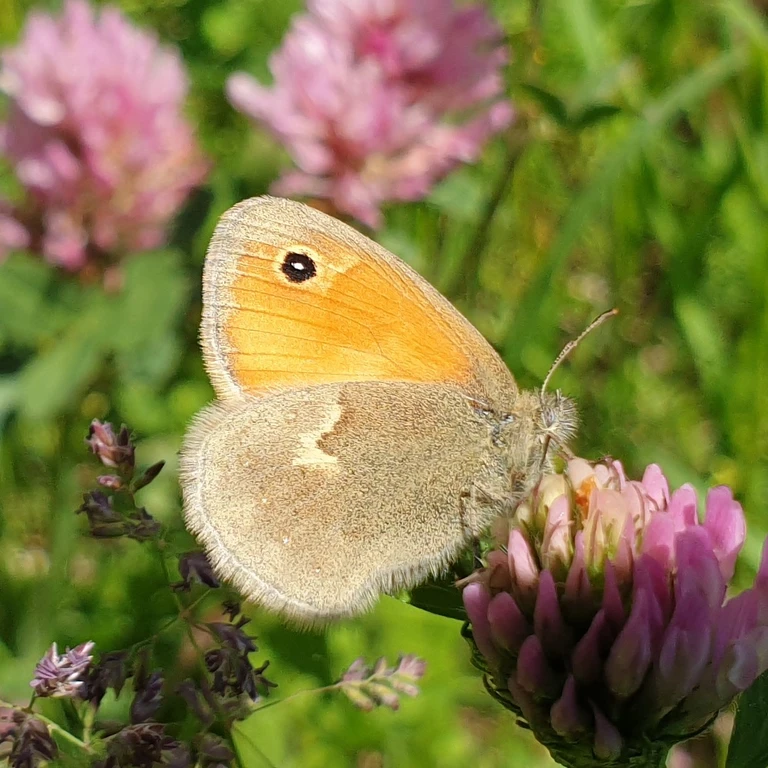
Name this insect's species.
Coenonympha pamphilus
